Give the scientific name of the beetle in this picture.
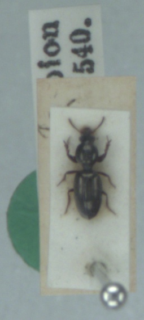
Dyschirius thoracicus
